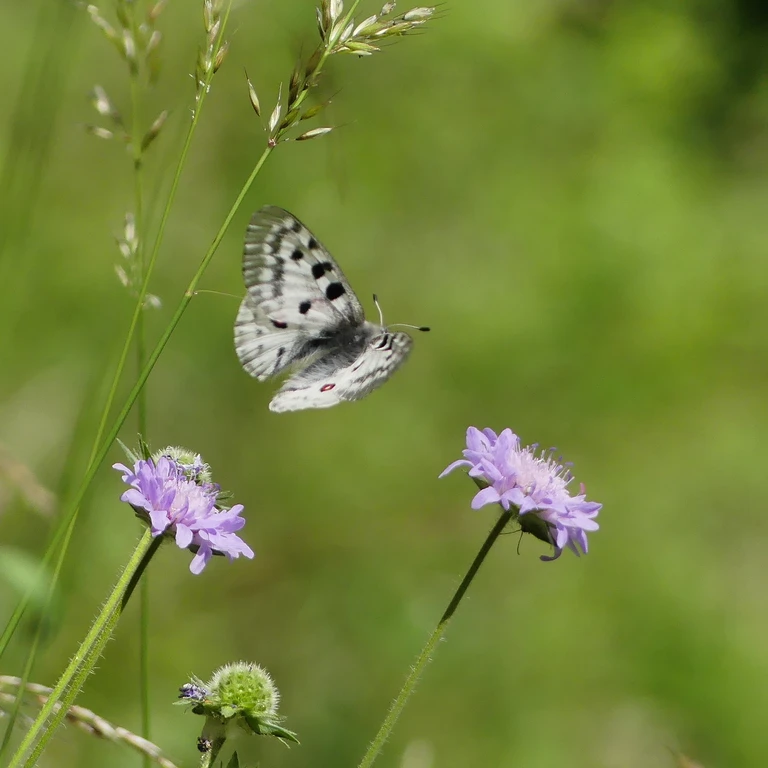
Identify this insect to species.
Parnassius apollo
